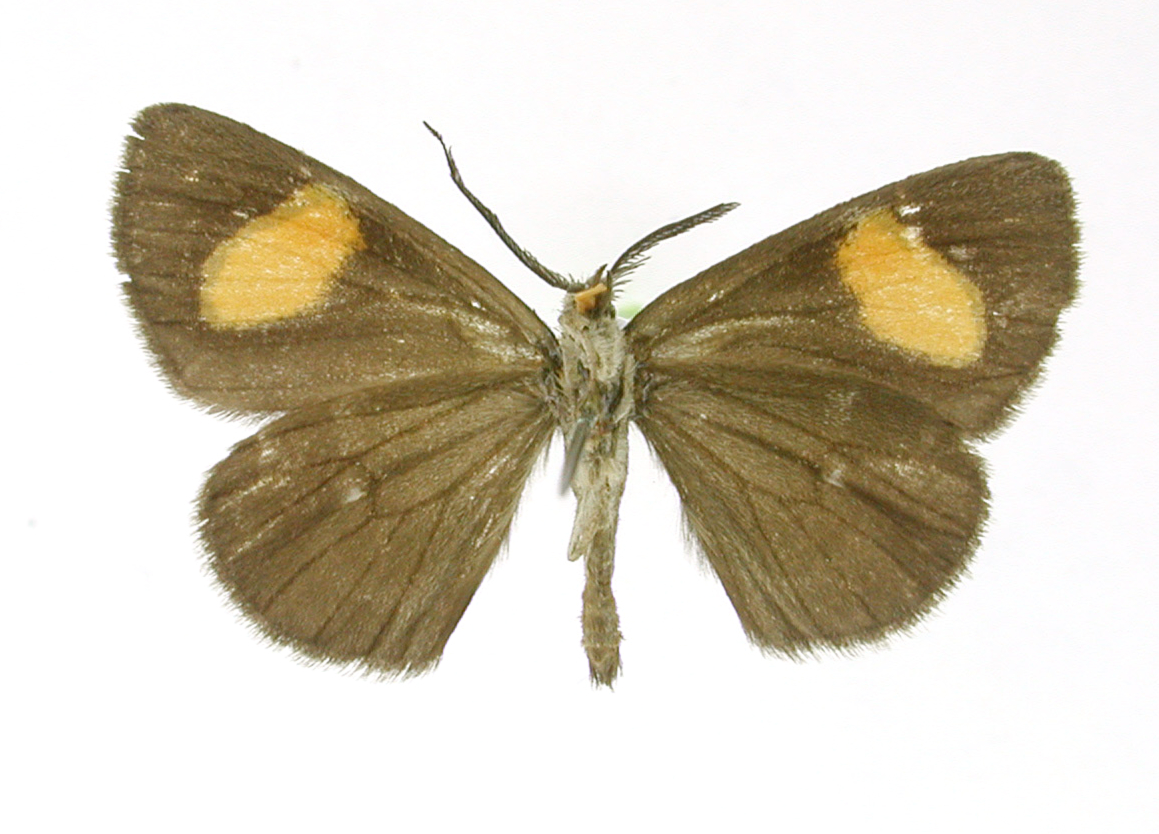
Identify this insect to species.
Sangalopsis lena
